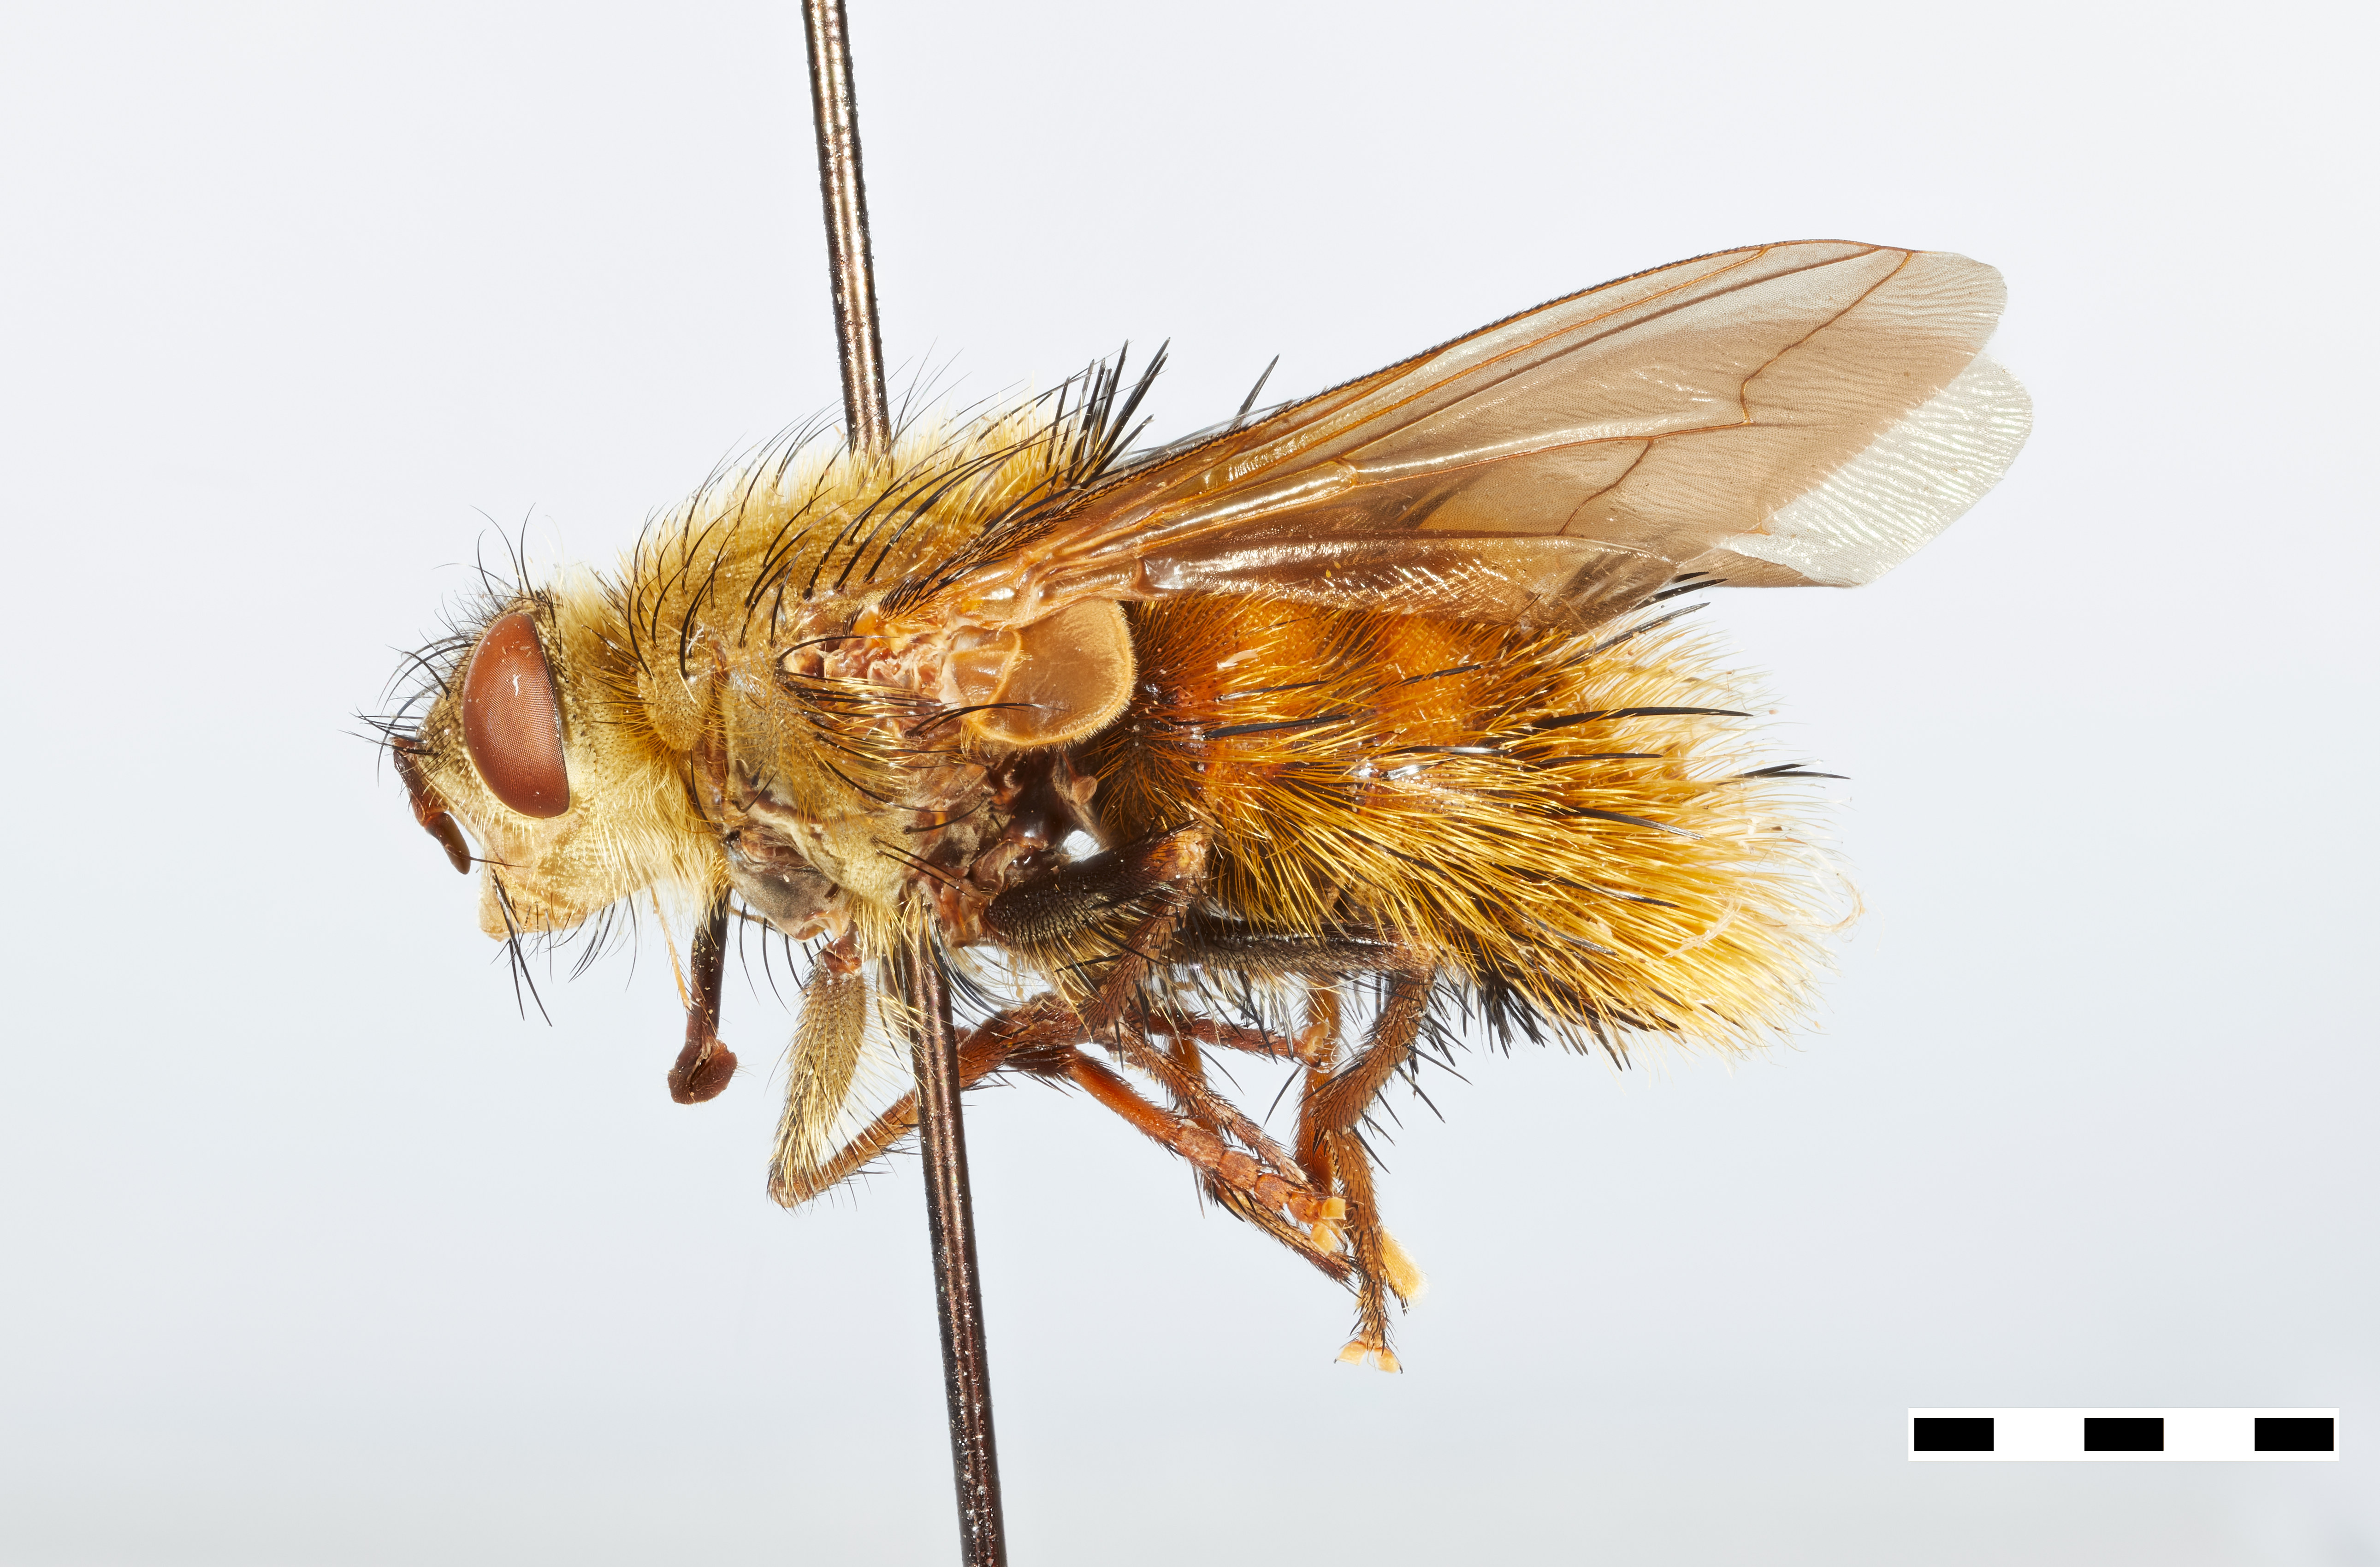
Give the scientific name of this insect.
Servilliopsis buccata
